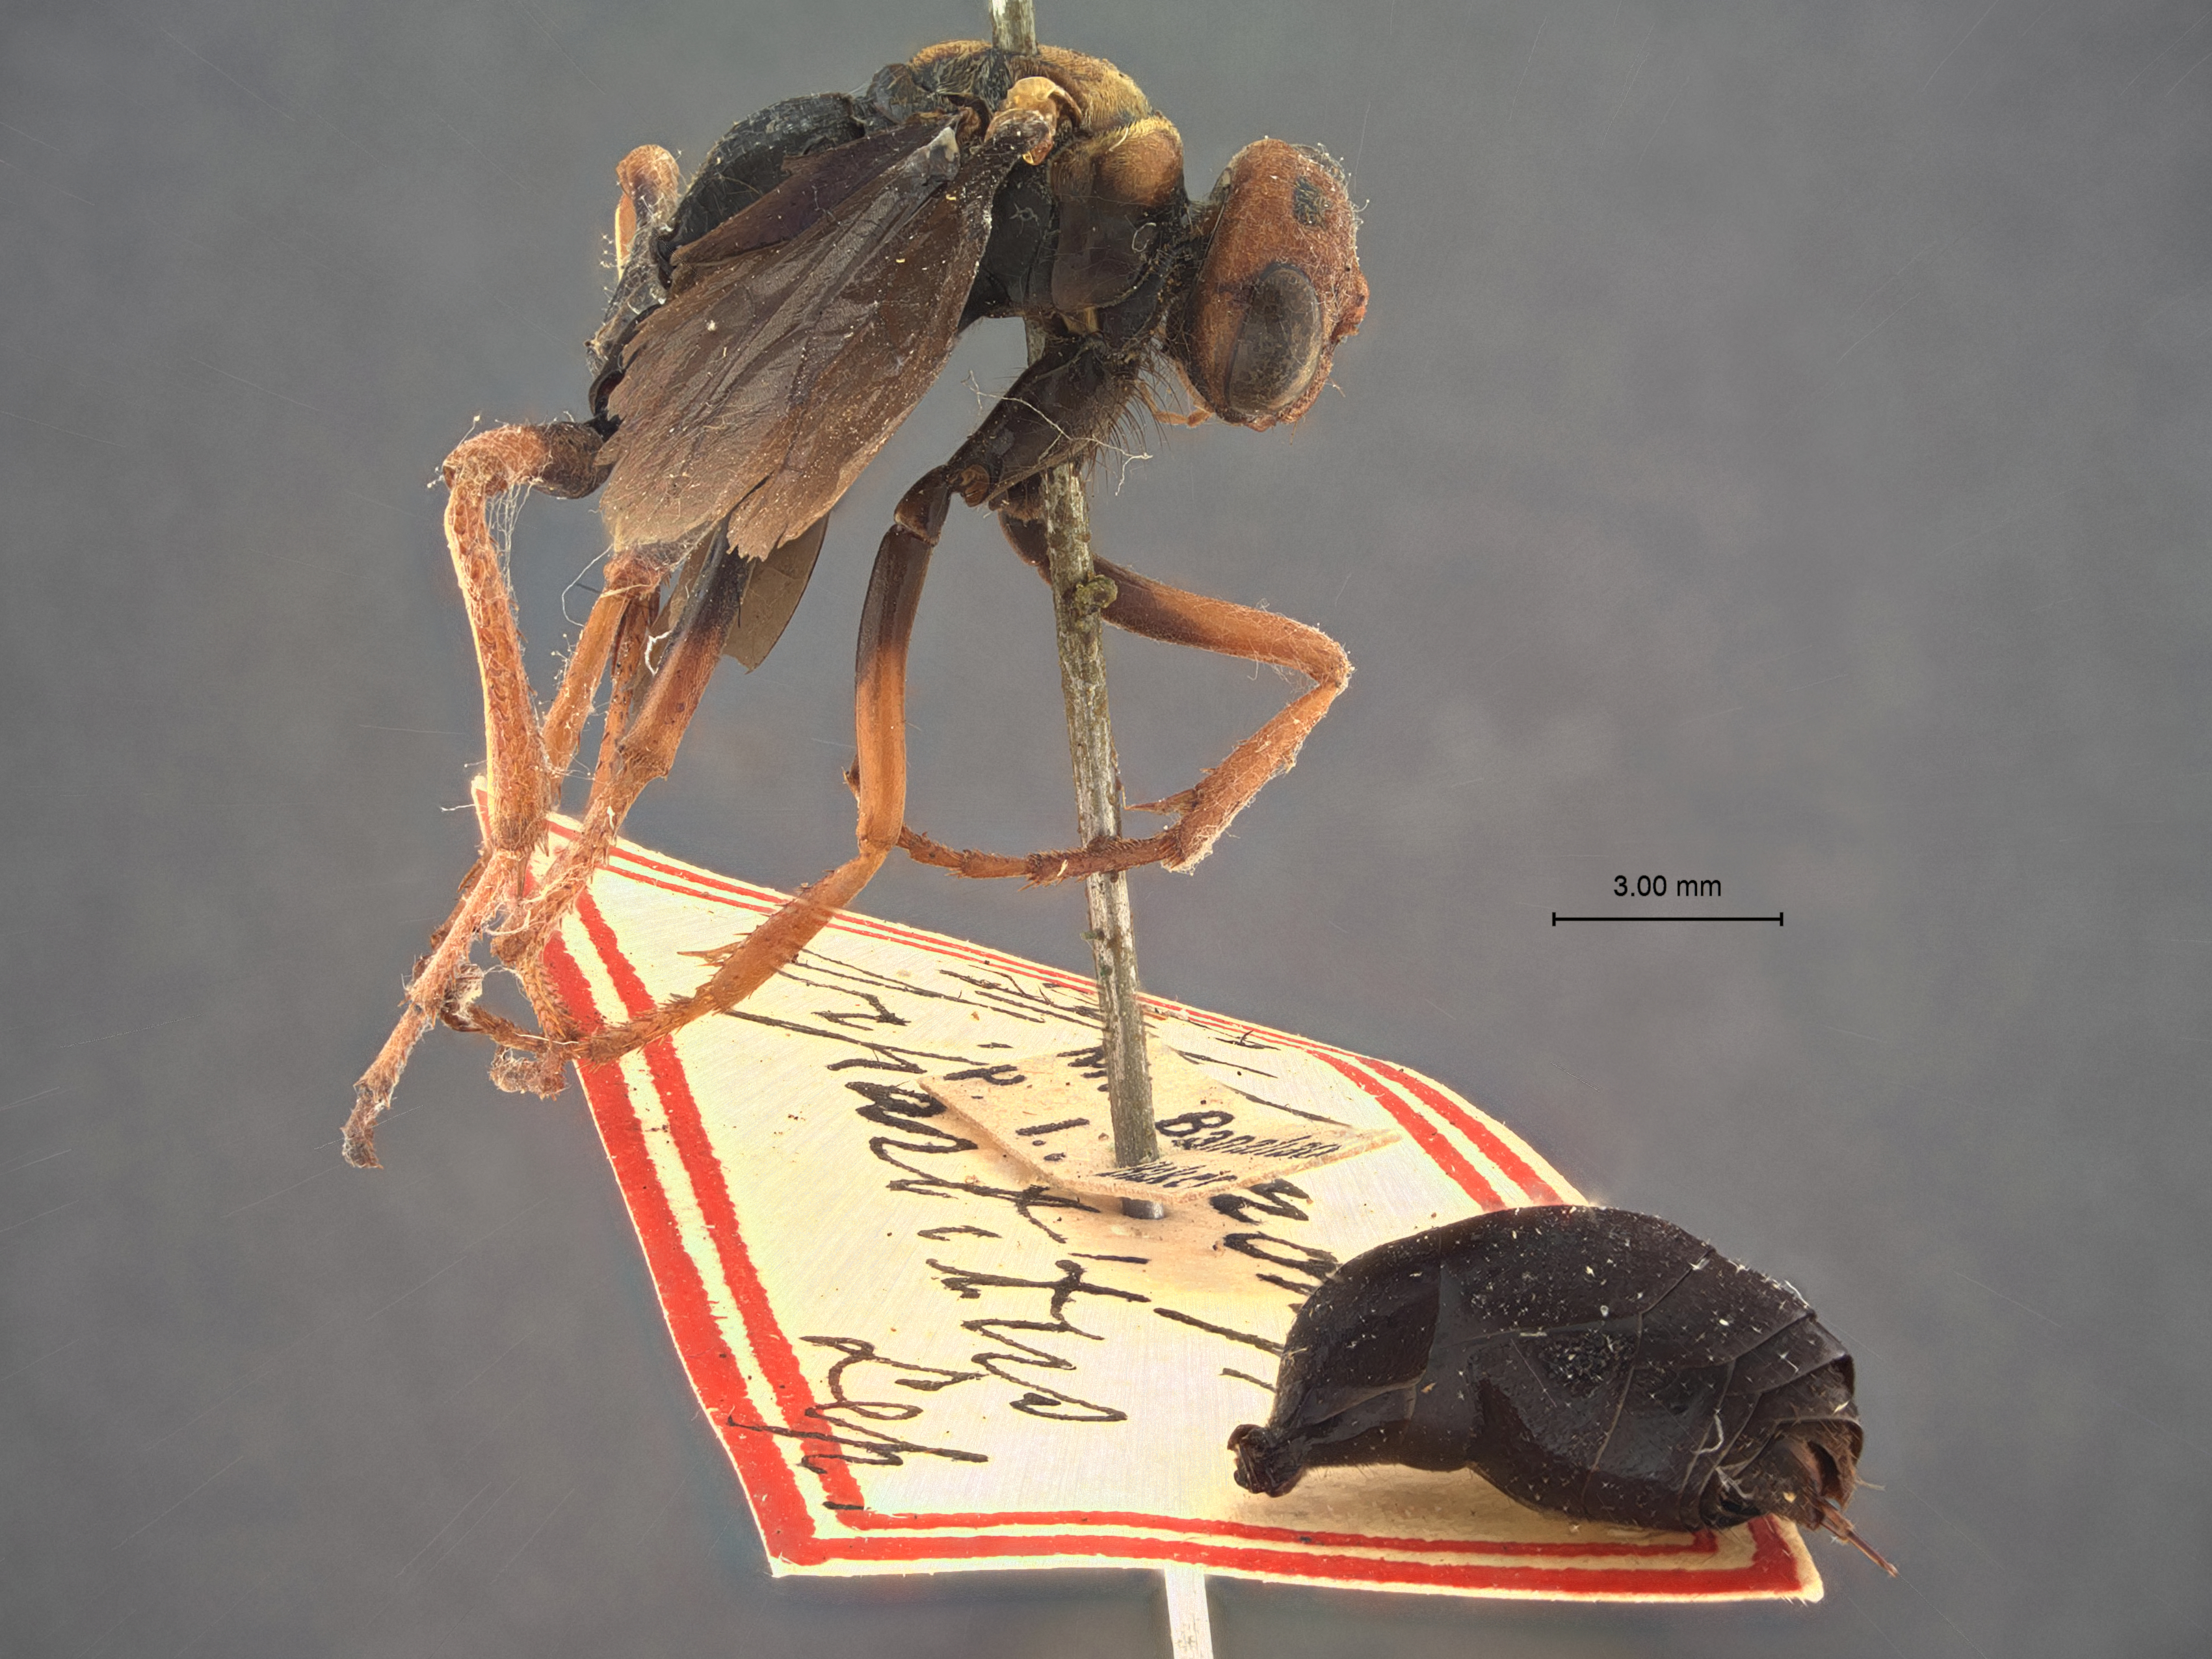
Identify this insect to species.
Cyphononyx discrepans
